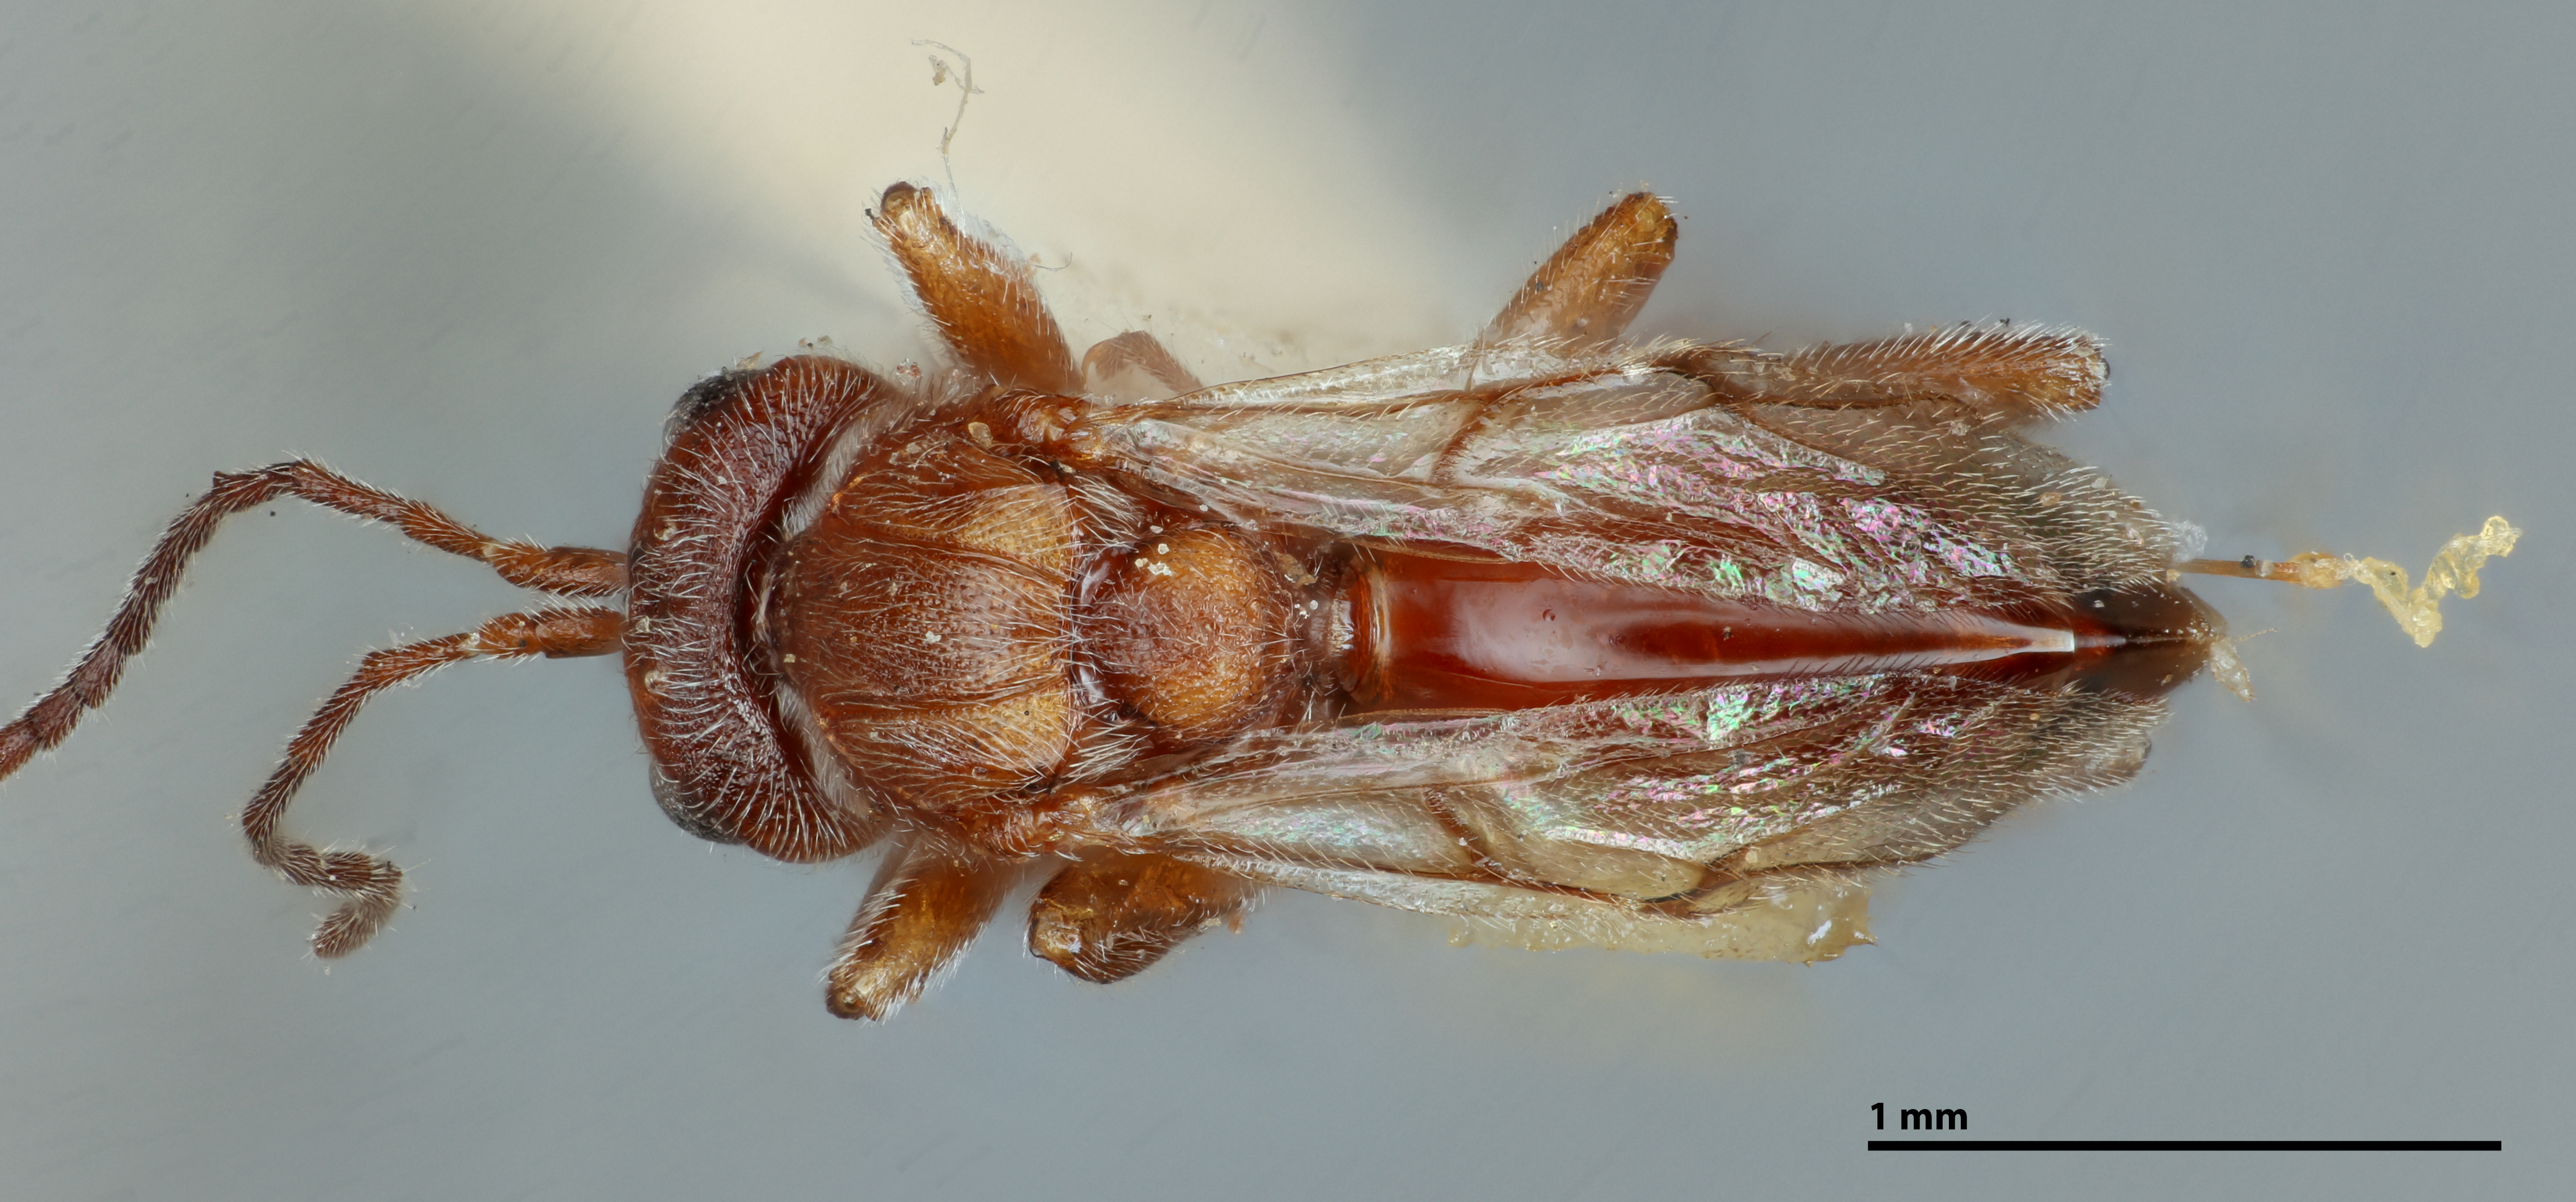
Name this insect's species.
Trichoteras coquilettei
